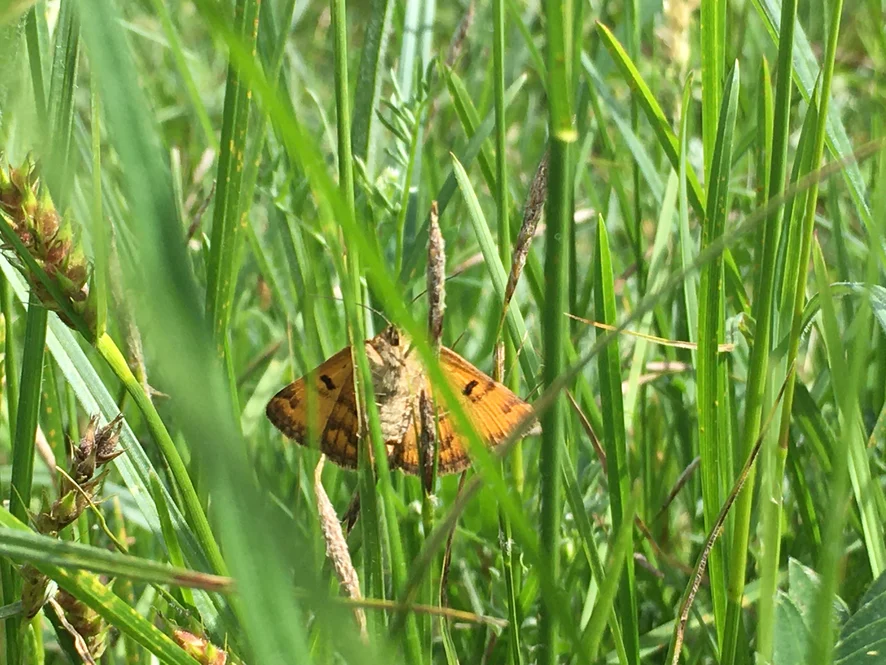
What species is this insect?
Euclidia glyphica
